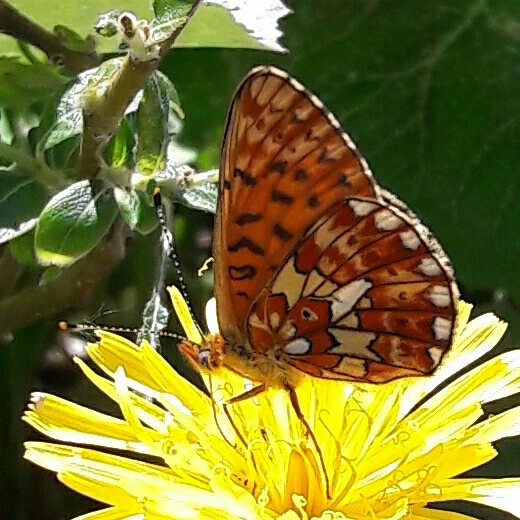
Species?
Boloria euphrosyne (also Clossiana euphrosyne)
